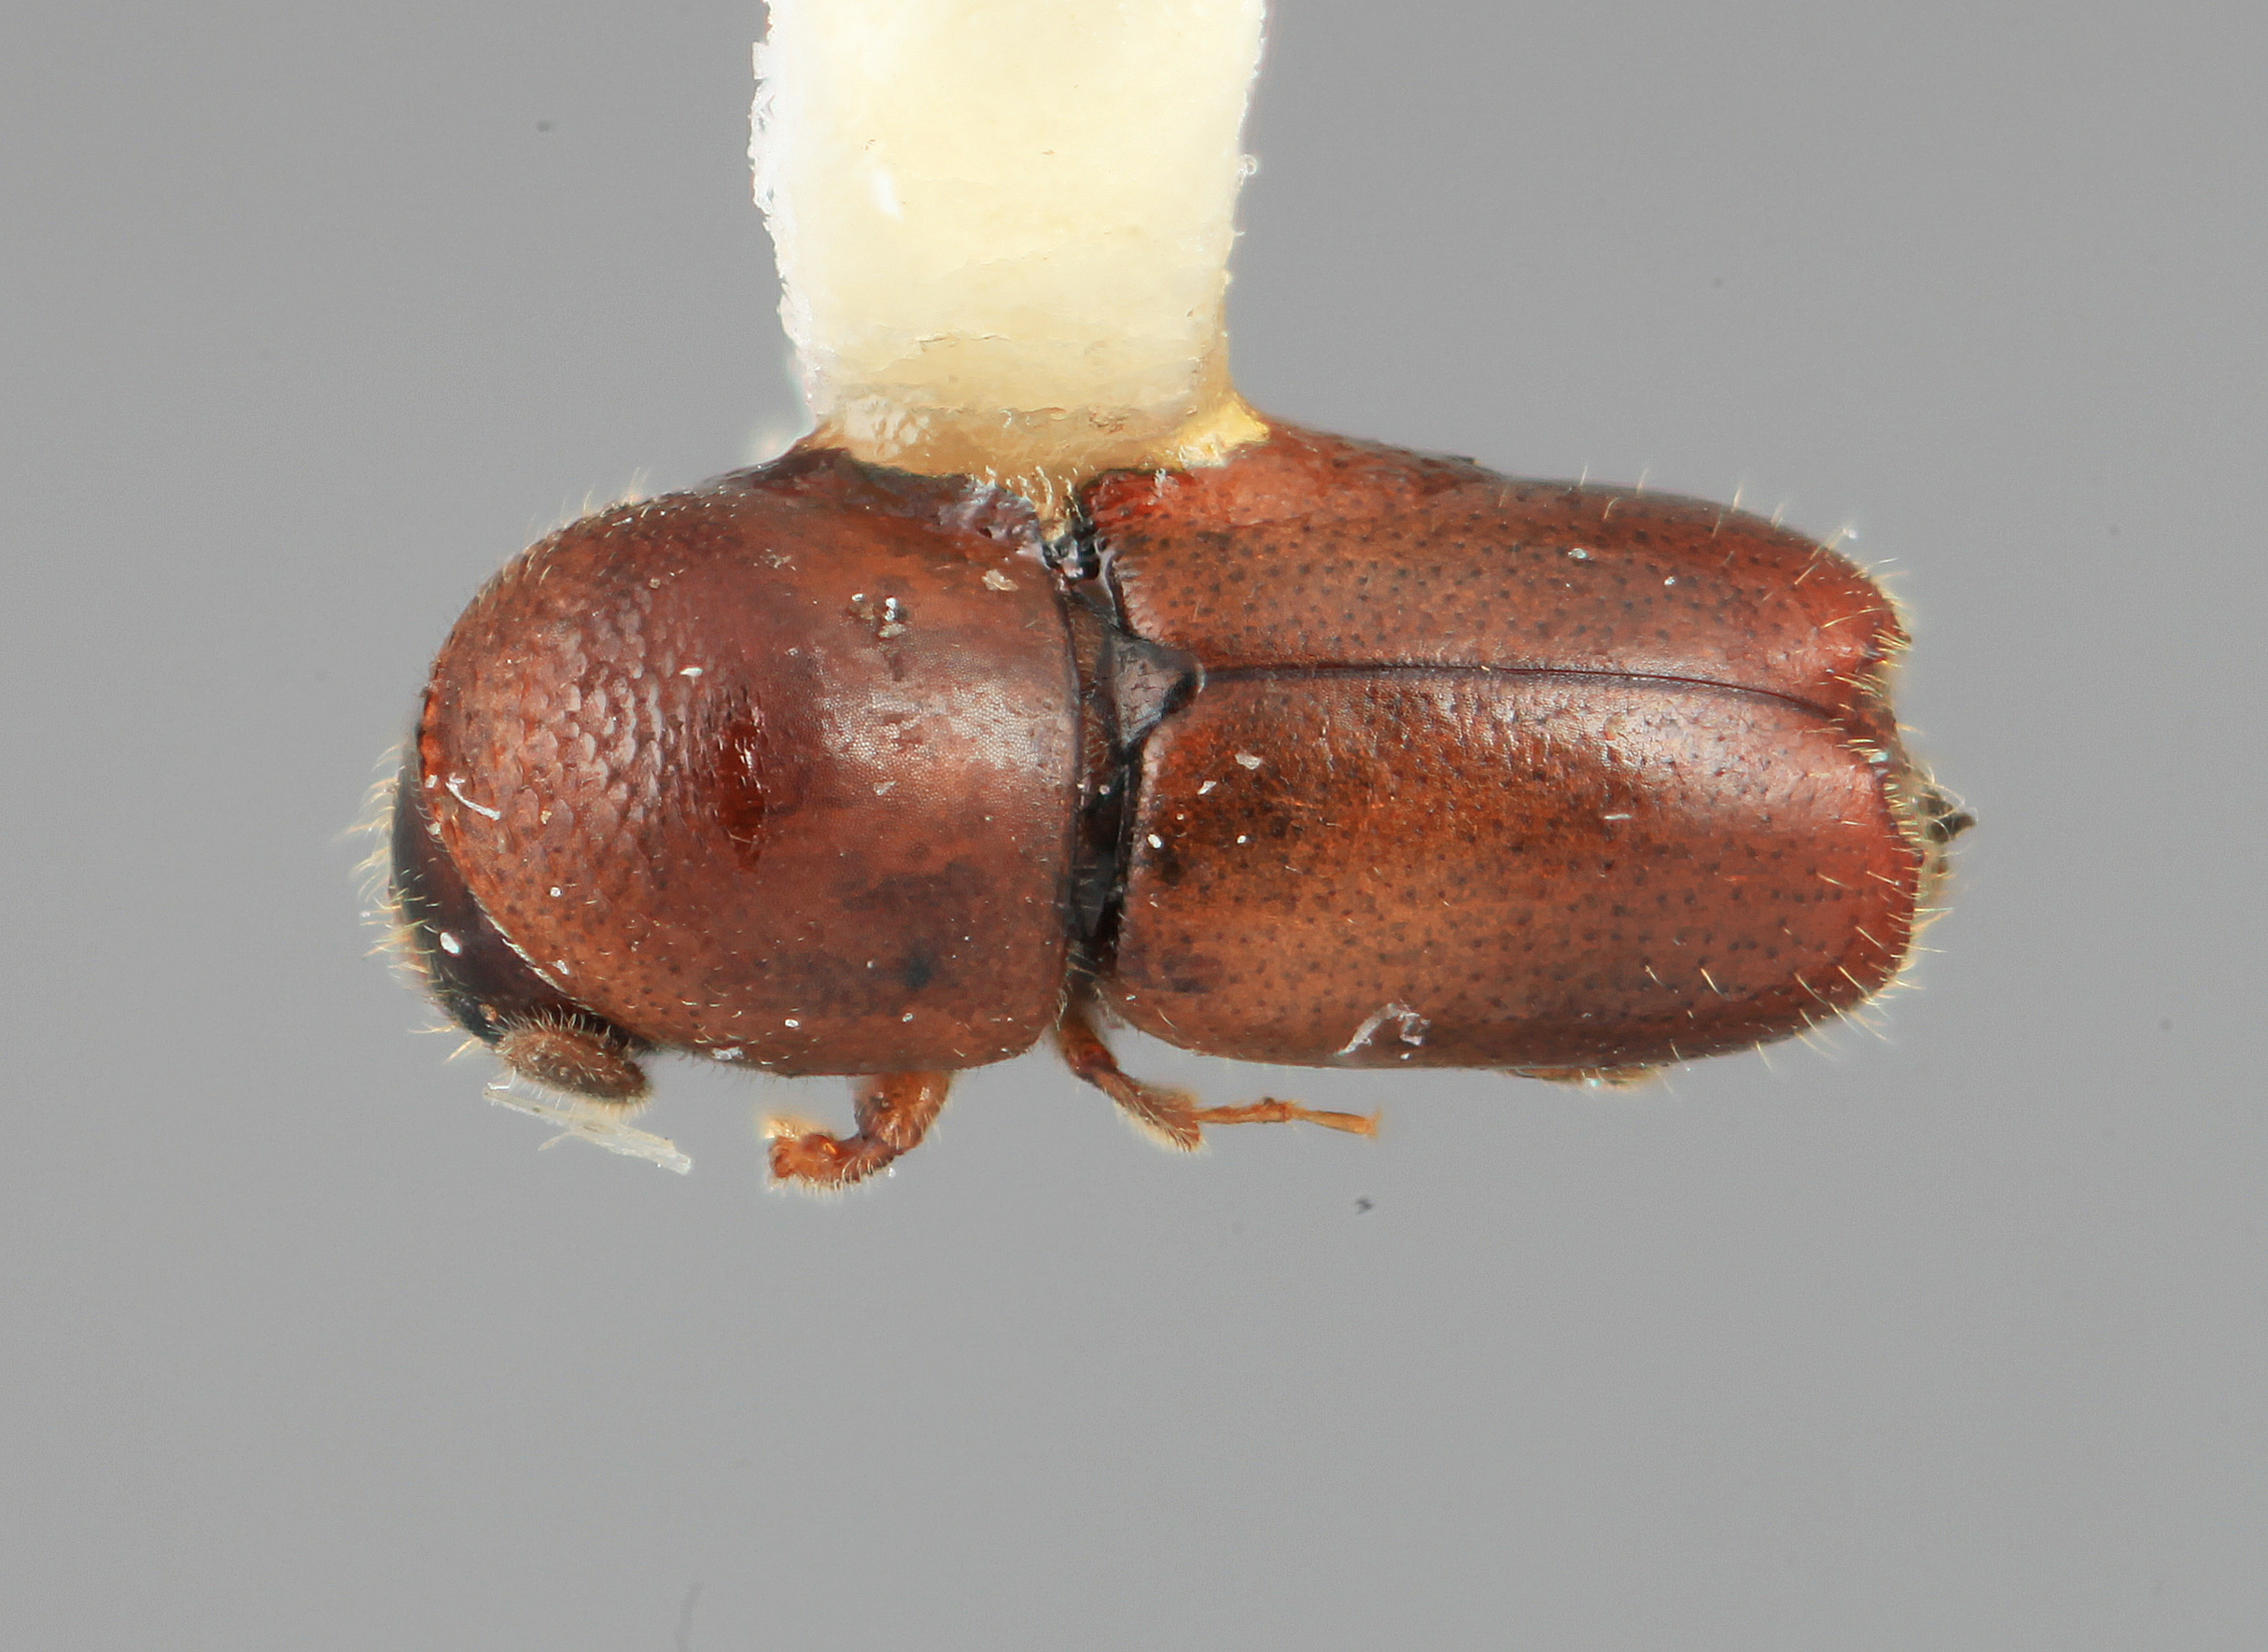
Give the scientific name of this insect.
Microcorthylus grandiclavatus
